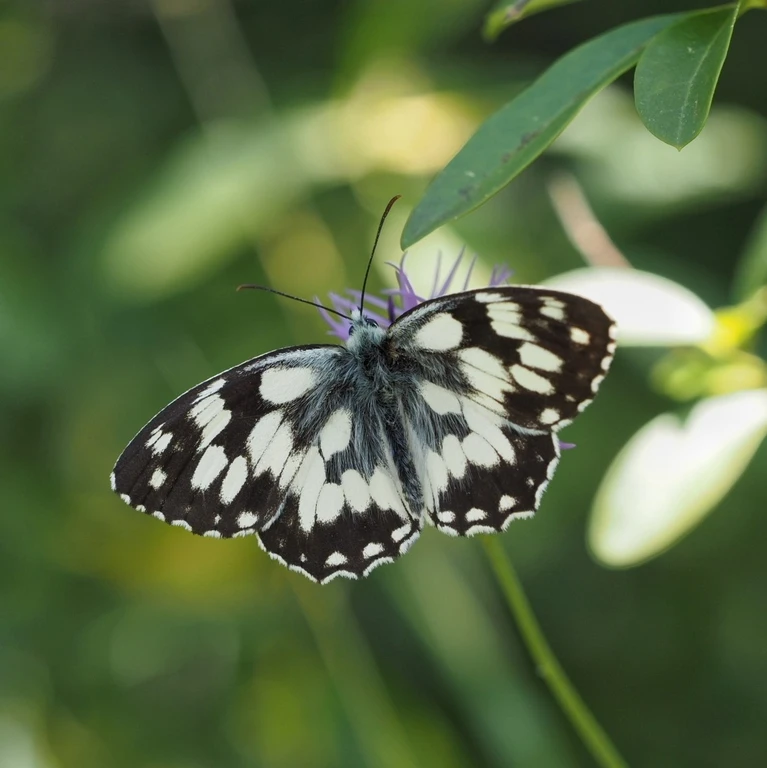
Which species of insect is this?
Melanargia galathea
